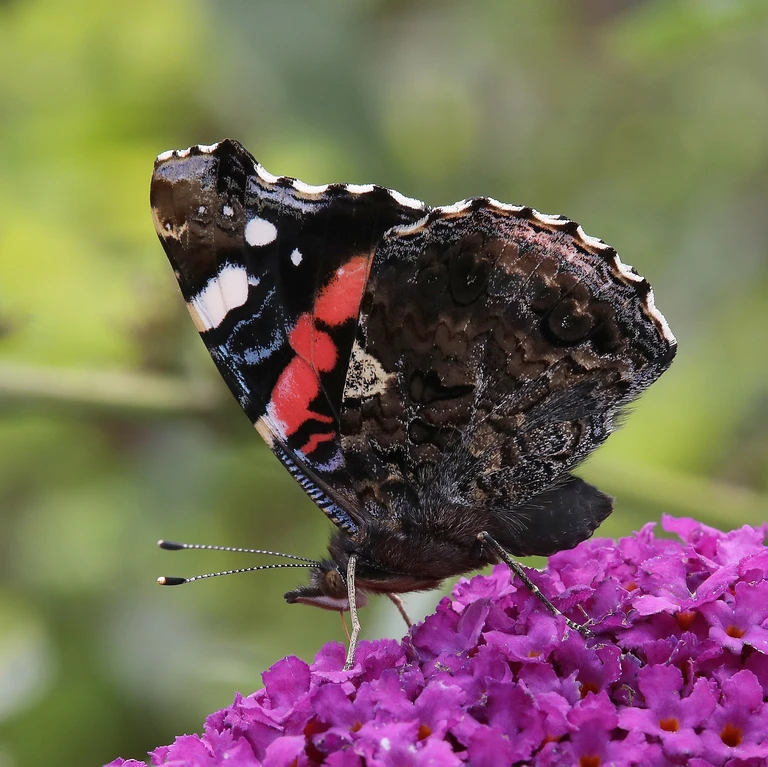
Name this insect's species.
Vanessa atalanta
